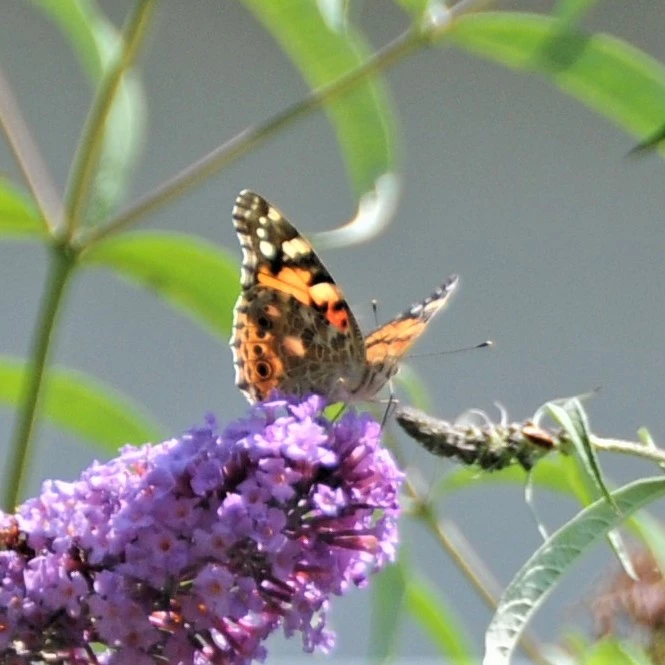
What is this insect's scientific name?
Vanessa cardui
